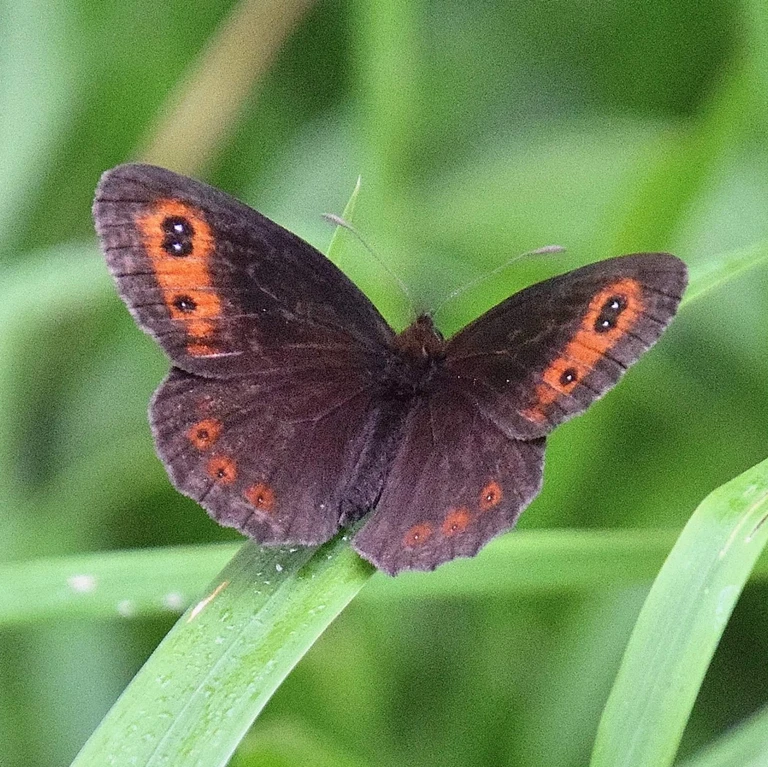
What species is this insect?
Erebia aethiops
